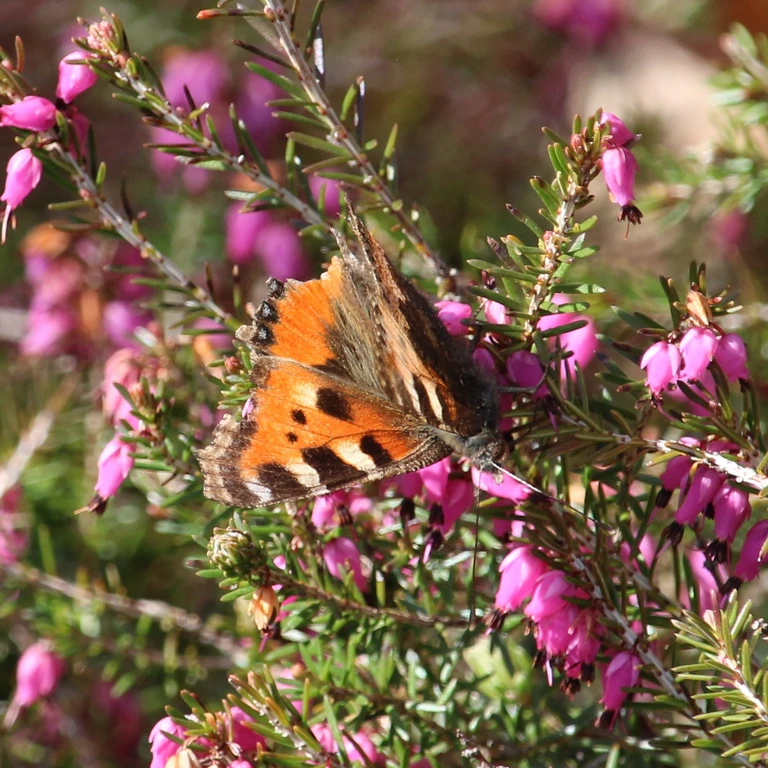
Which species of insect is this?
Aglais urticae
